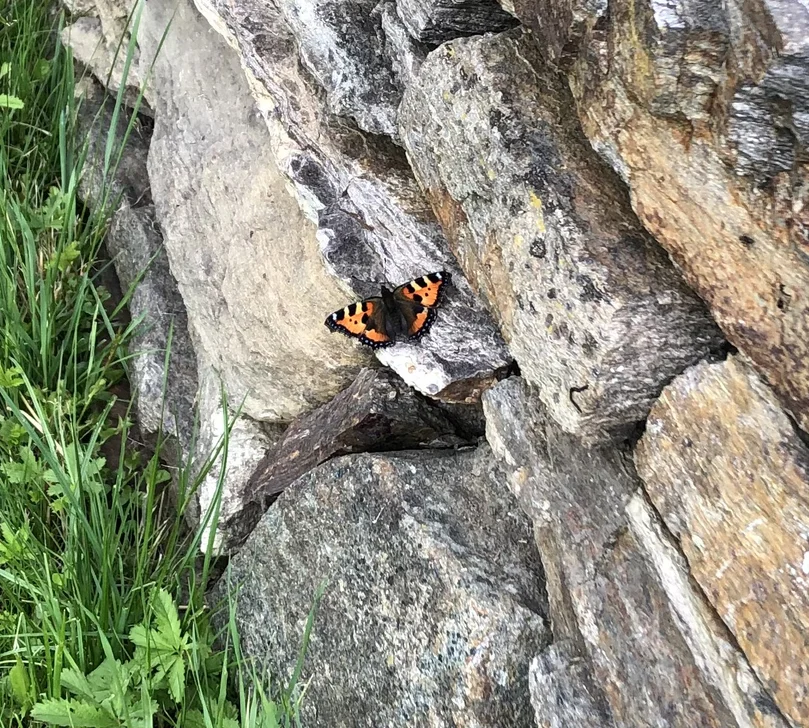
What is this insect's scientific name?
Aglais urticae
